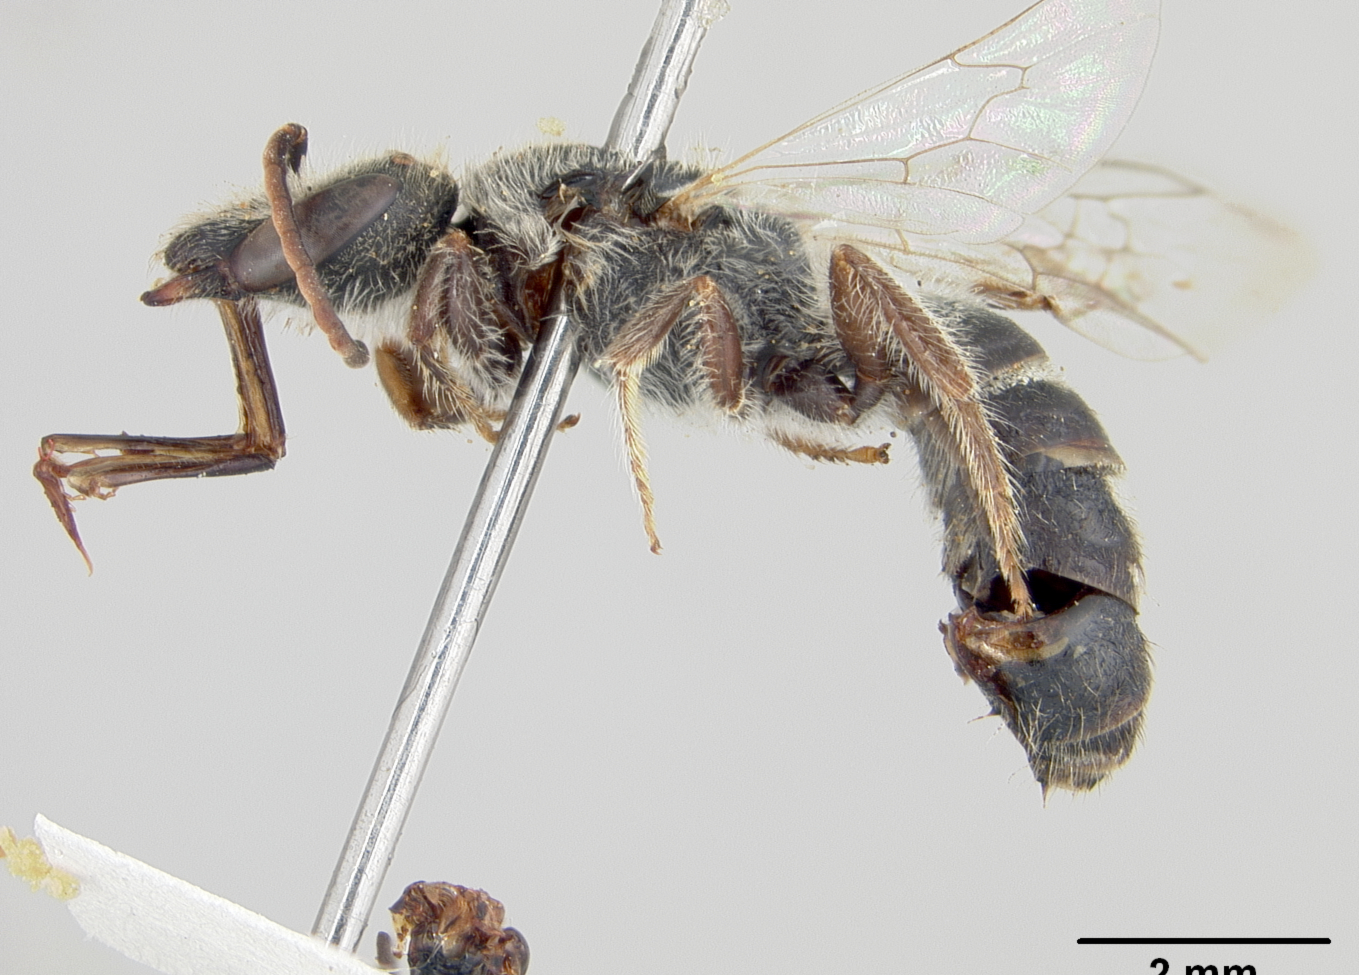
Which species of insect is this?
Halictus farquhari
